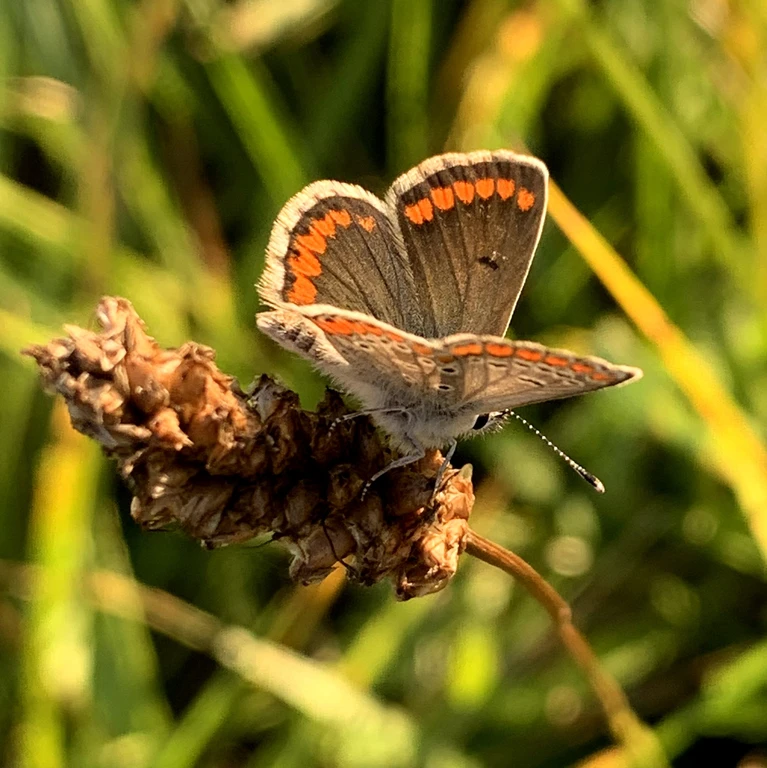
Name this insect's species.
Aricia agestis/artaxerxes
